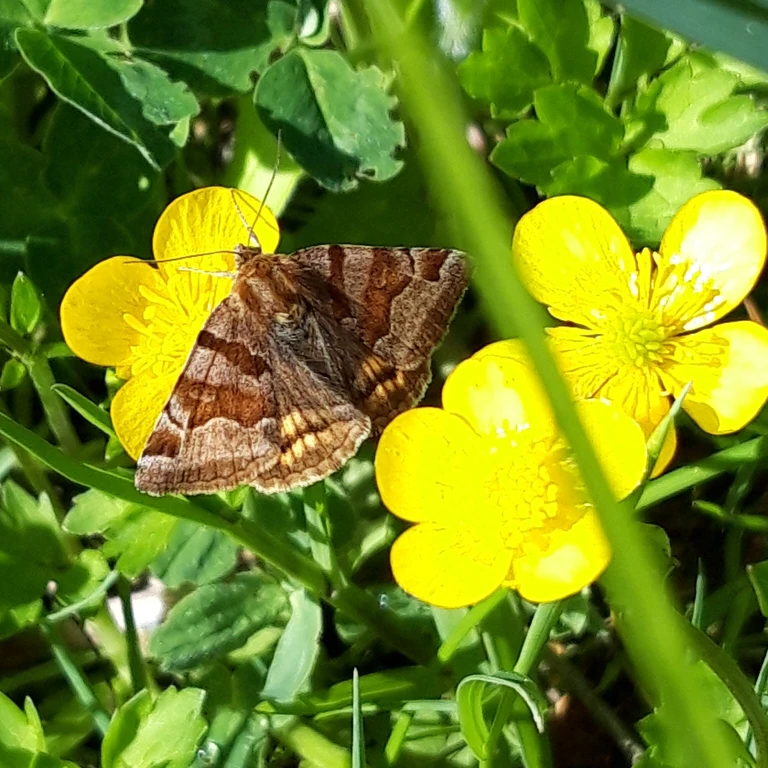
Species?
Euclidia glyphica
